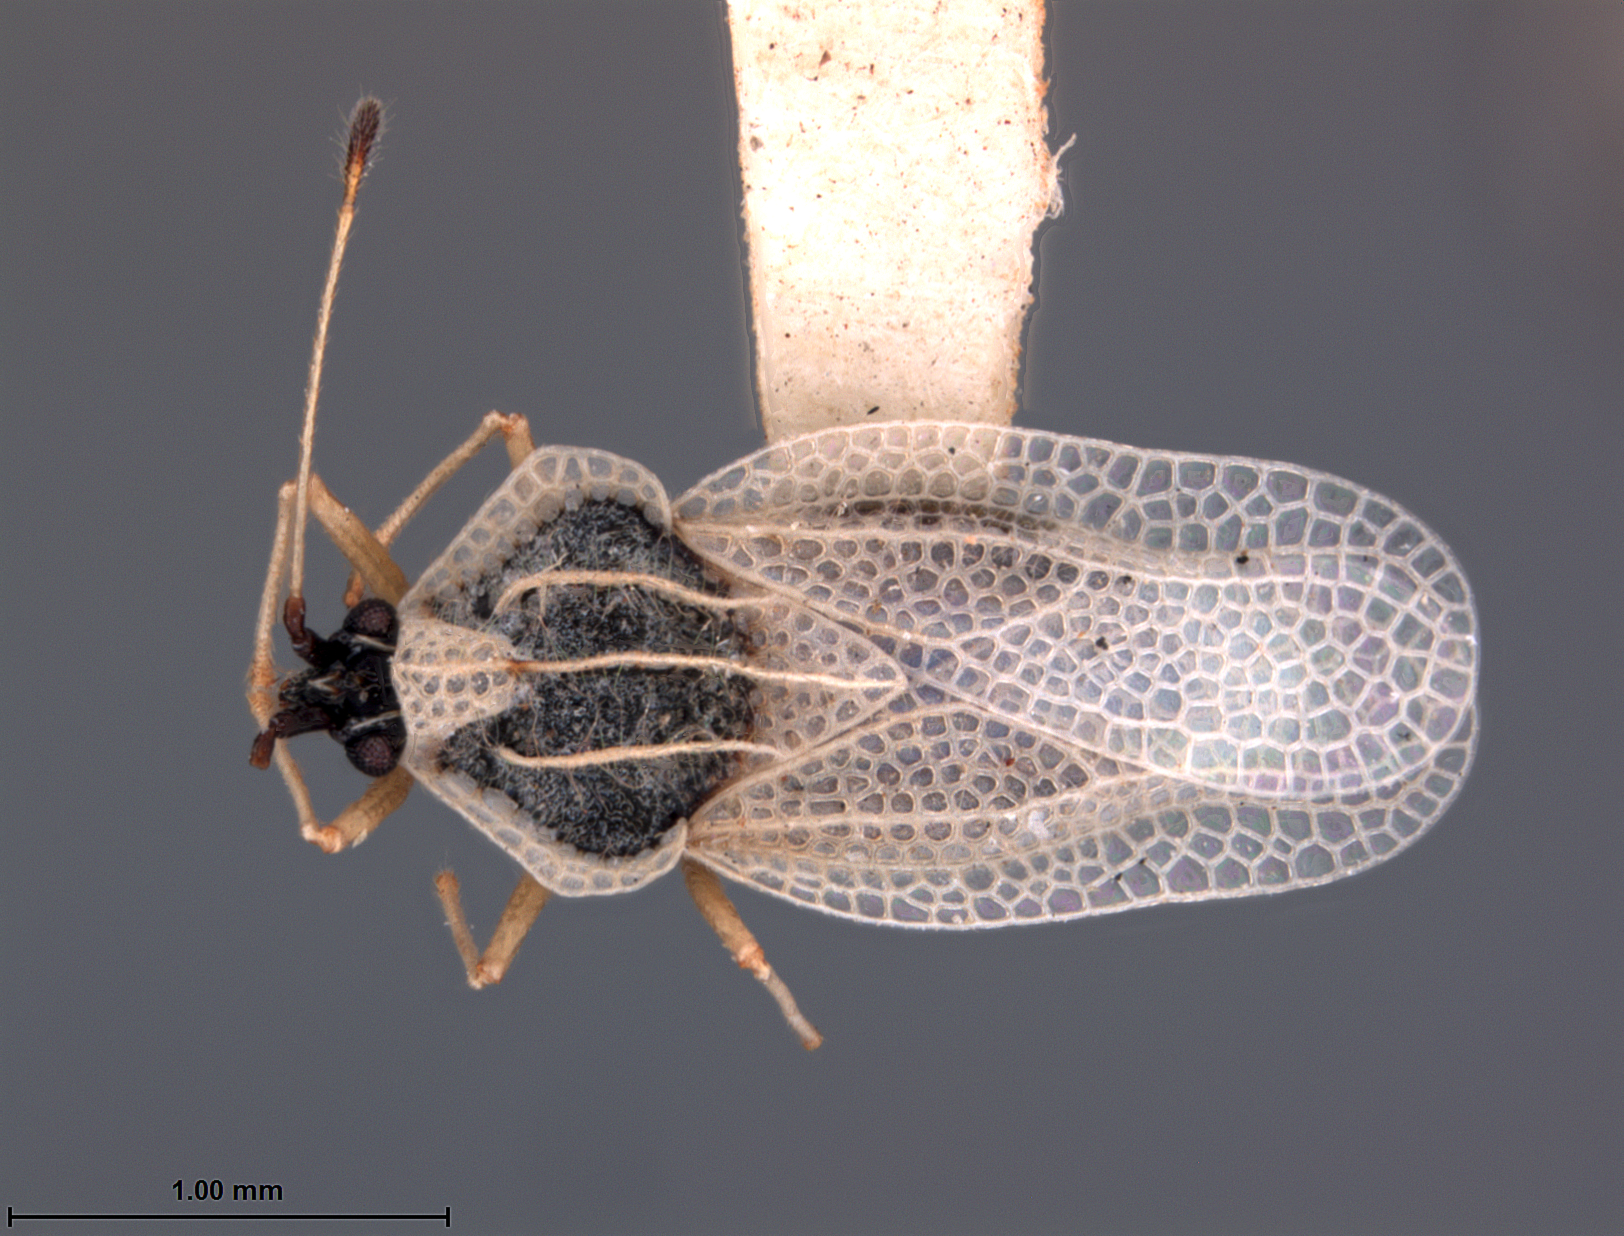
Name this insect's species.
Gargaphia albescens
